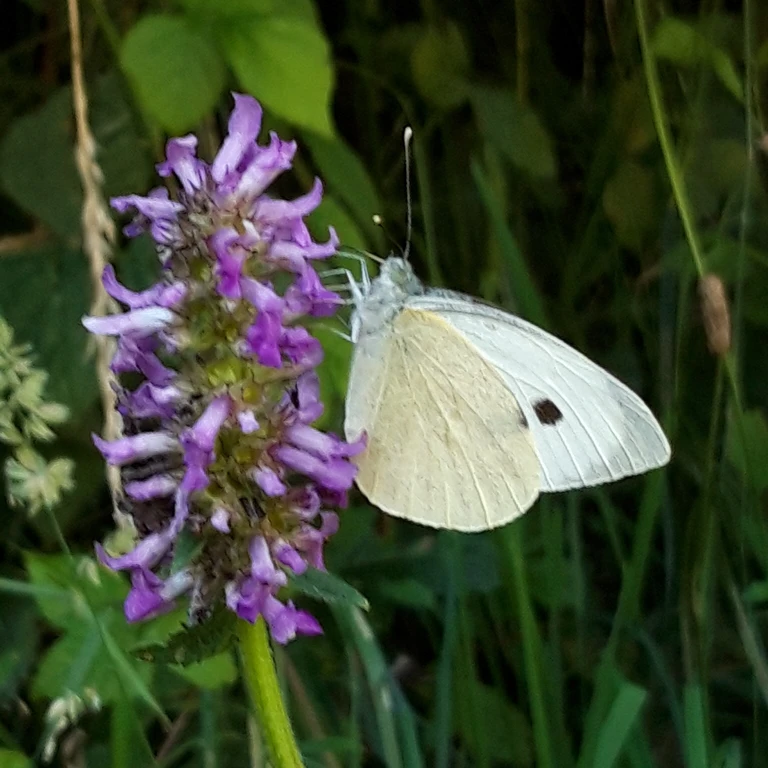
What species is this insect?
Pieris brassicae
